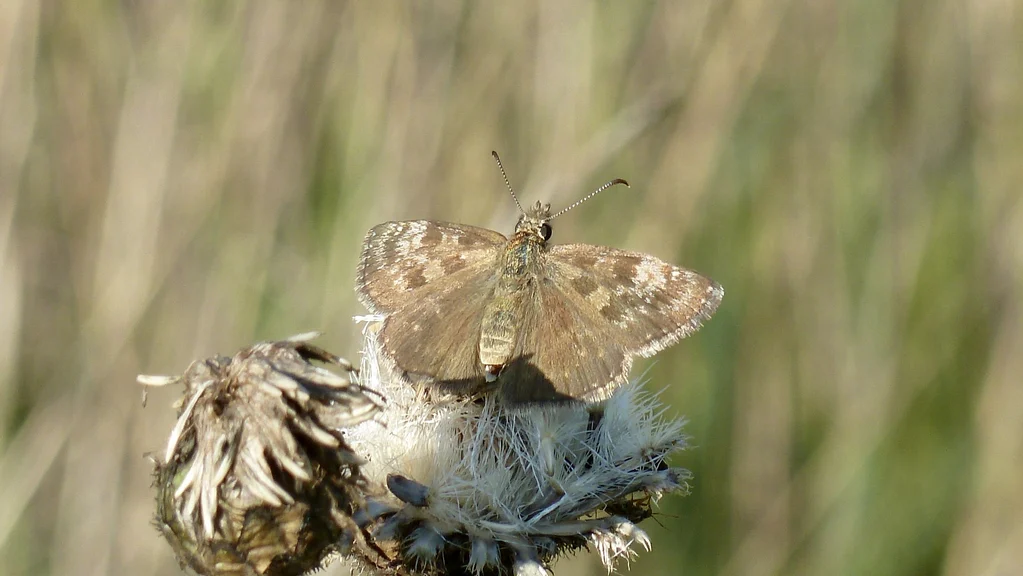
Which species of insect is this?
Erynnis tages
